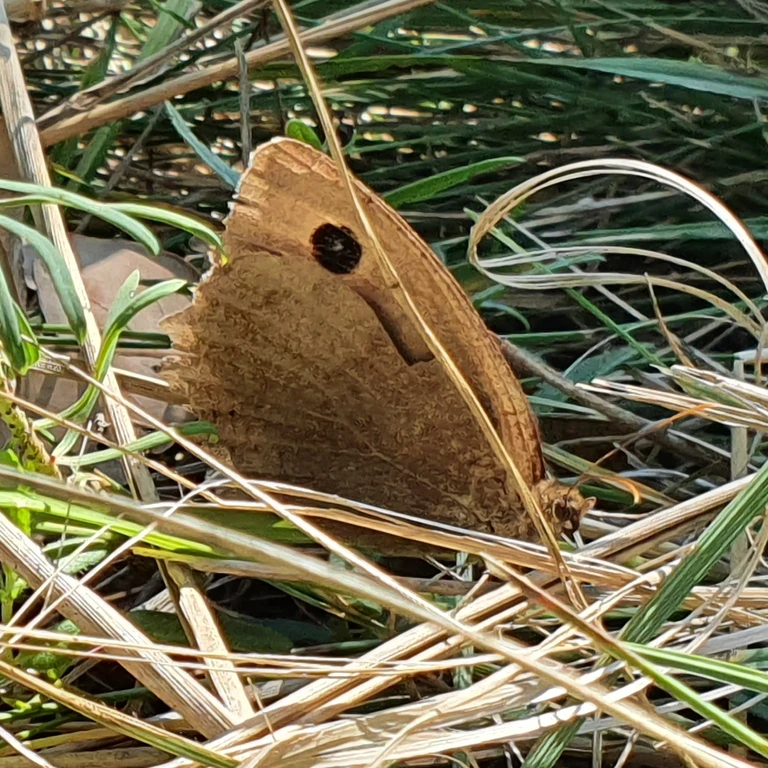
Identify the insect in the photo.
Minois dryas
